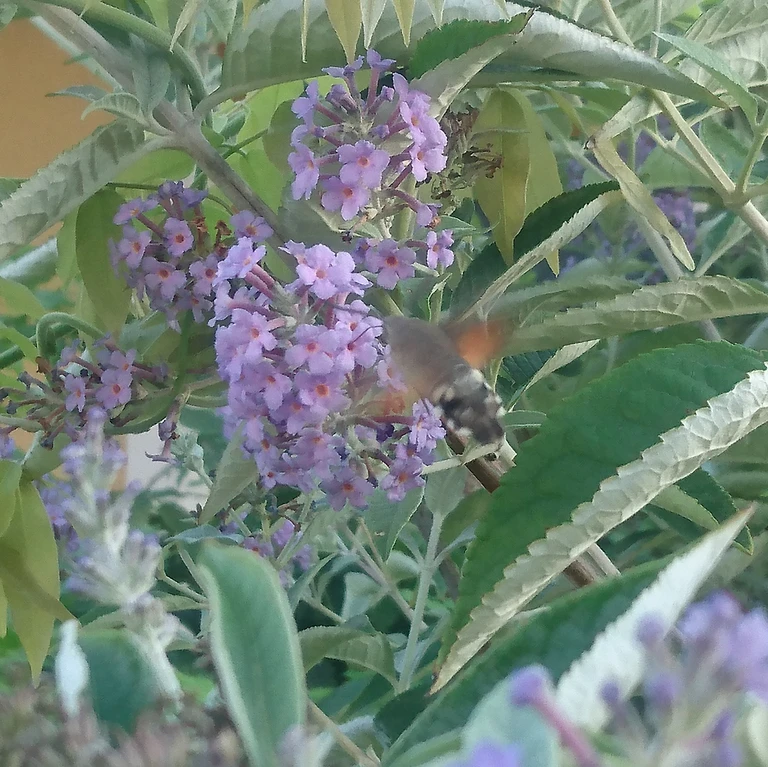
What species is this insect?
Macroglossum stellatarum
